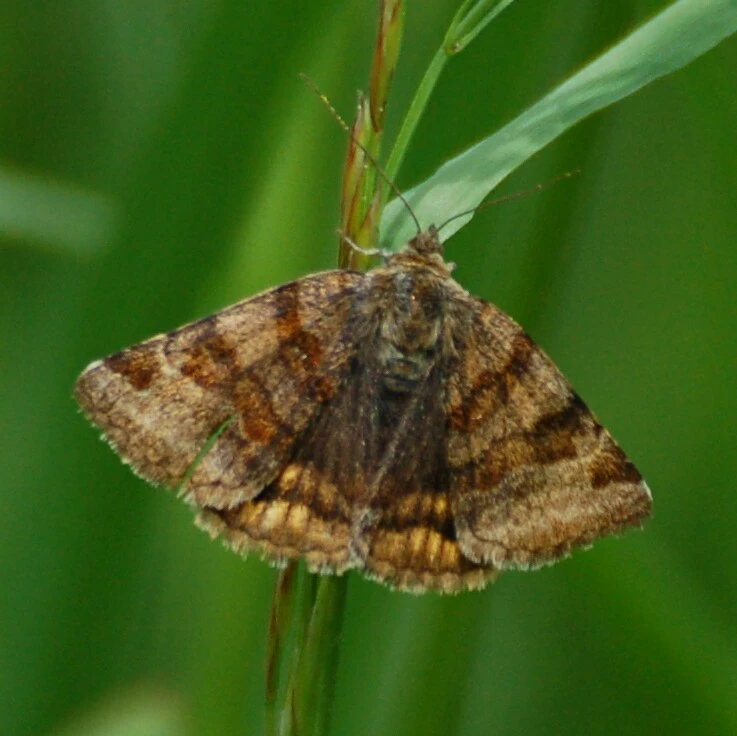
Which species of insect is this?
Euclidia glyphica
